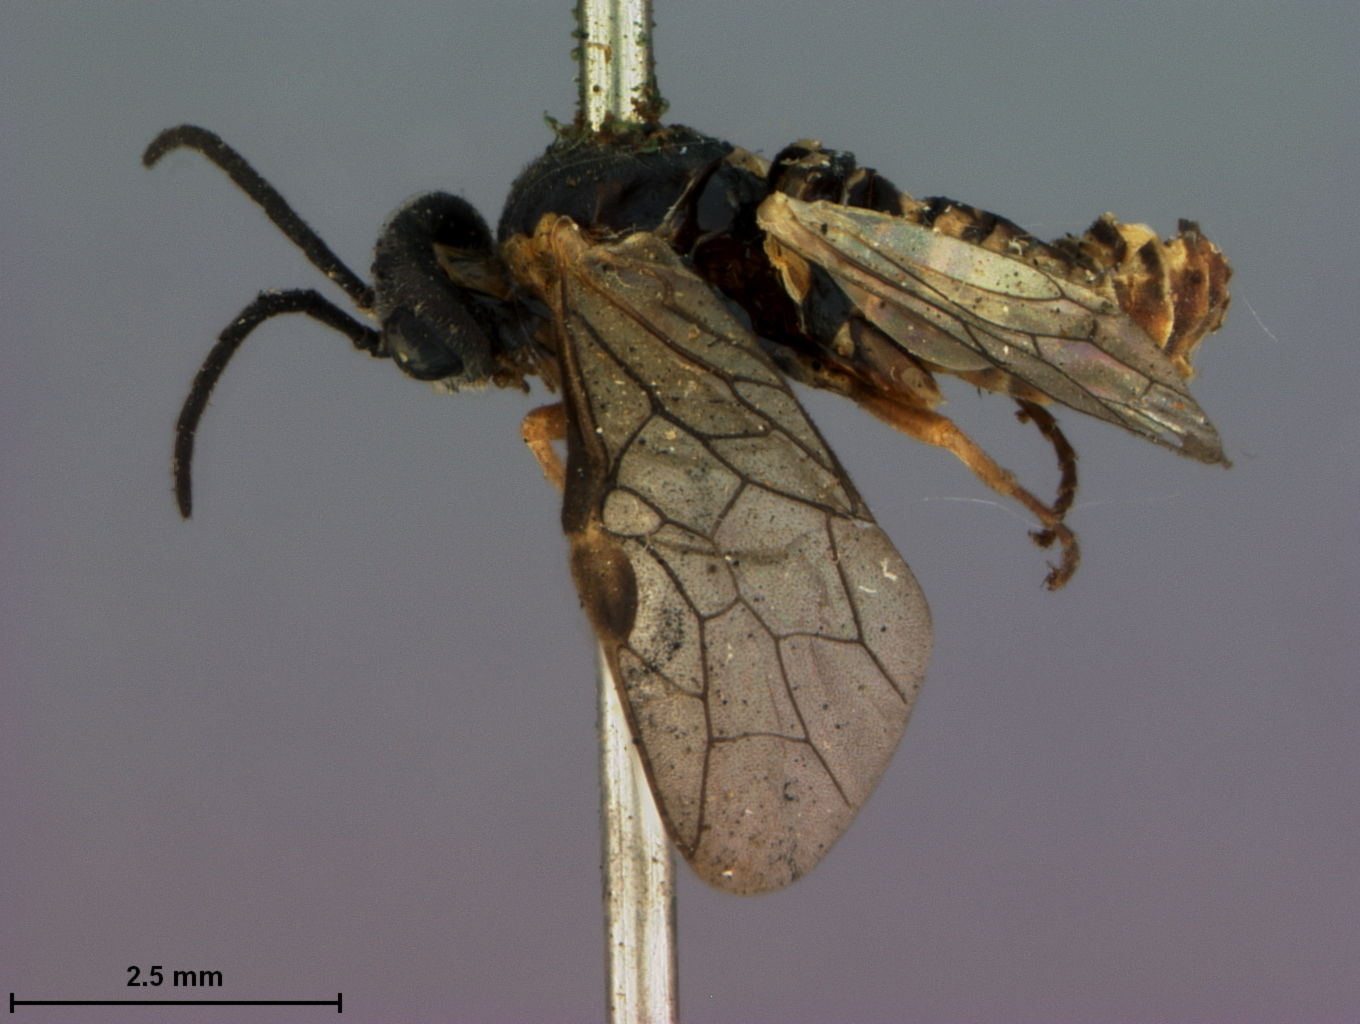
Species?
Empria mellipes
